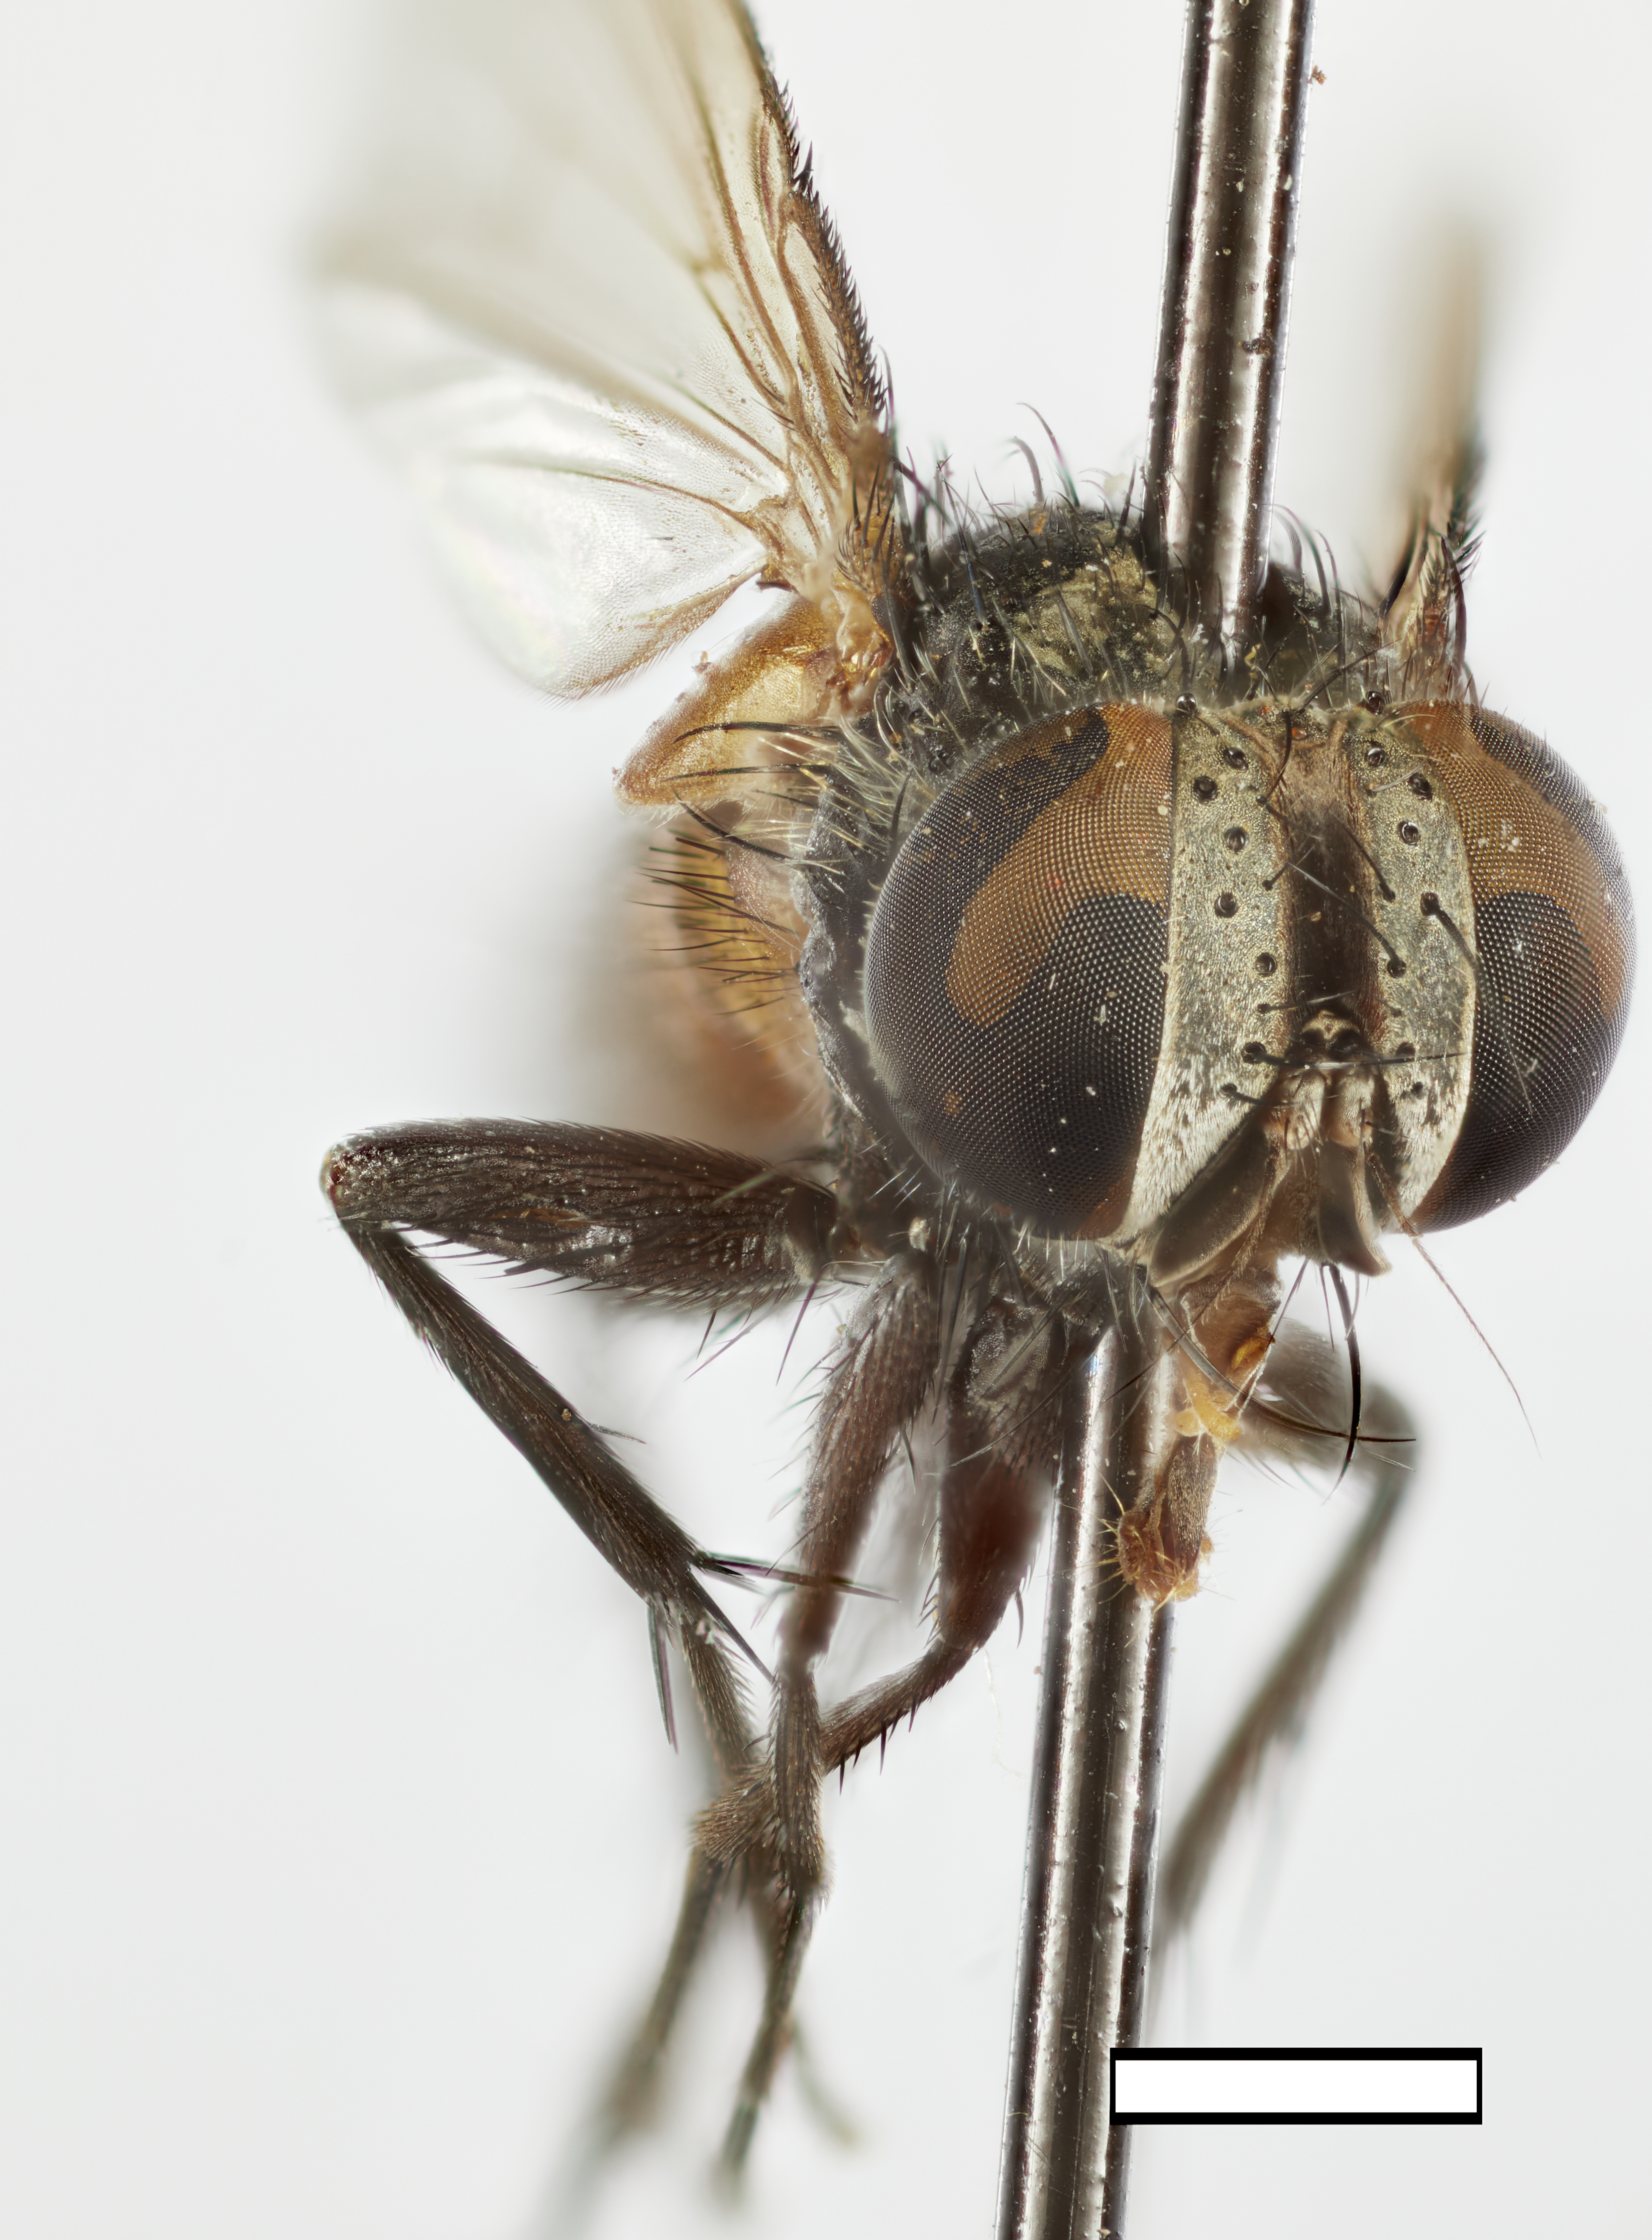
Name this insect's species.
Minthohoughia cylindrica
